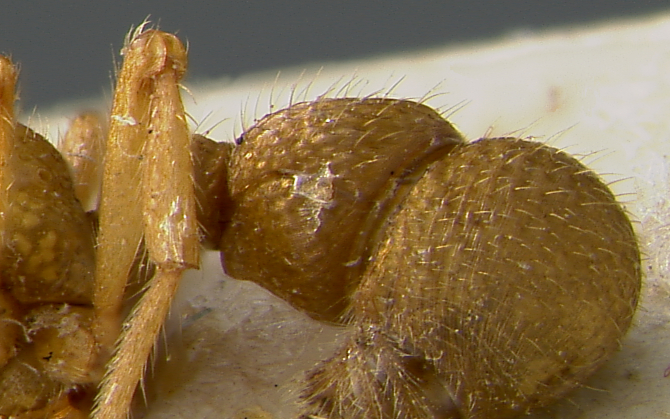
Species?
Alfaria simulans
